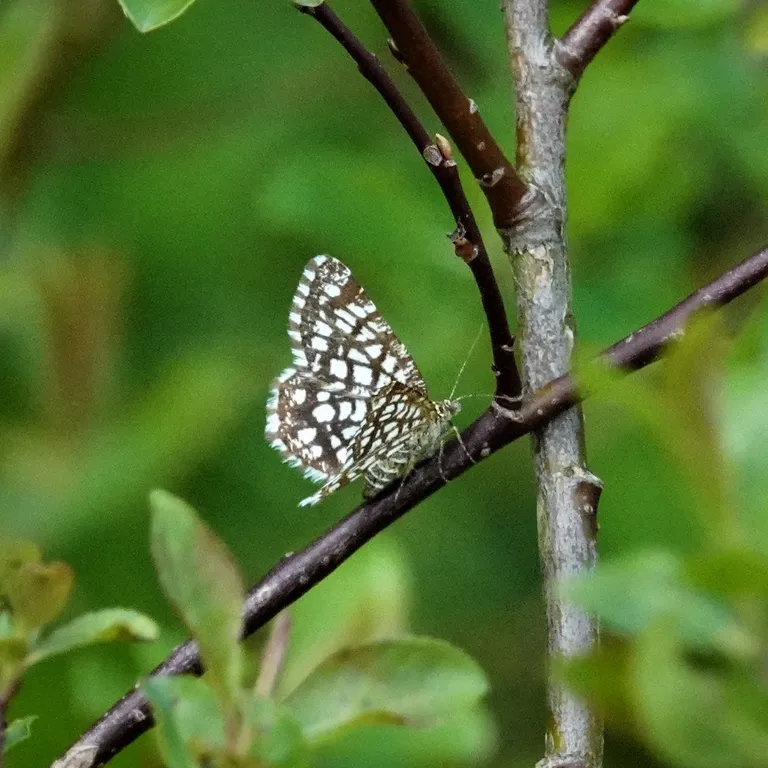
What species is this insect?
Chiasmia clathrata
